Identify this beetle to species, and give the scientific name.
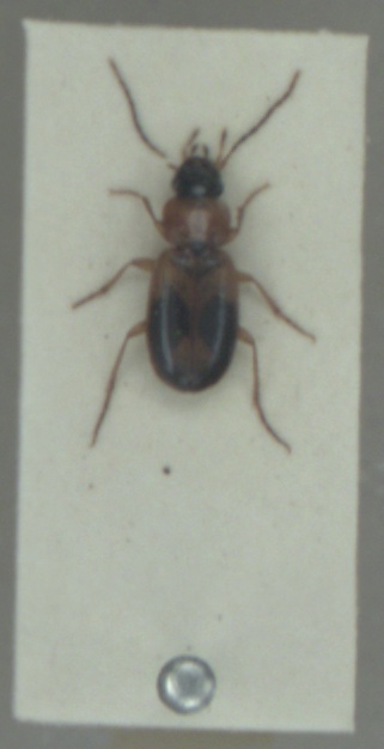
Badister bullatus
